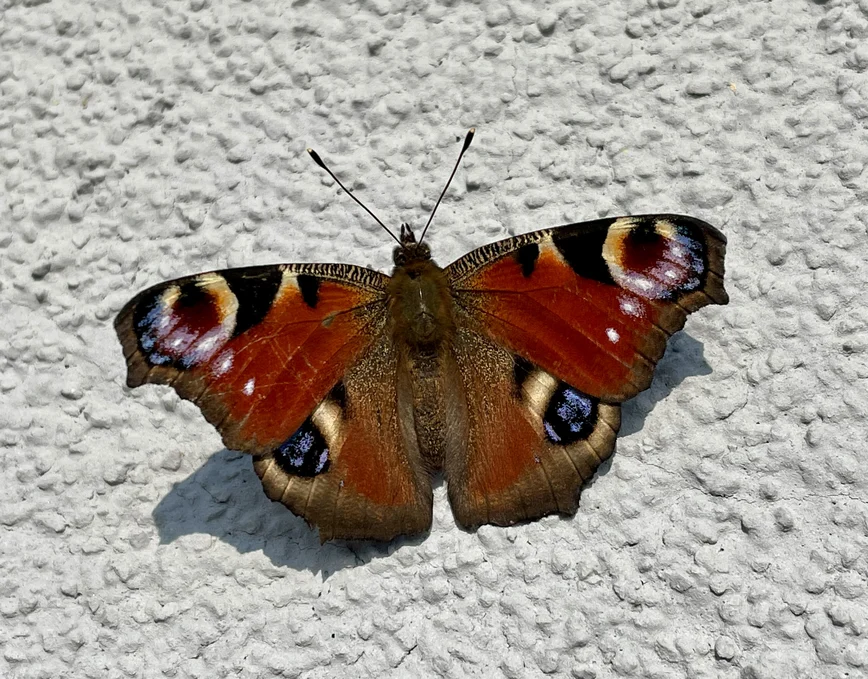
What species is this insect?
Aglais io
